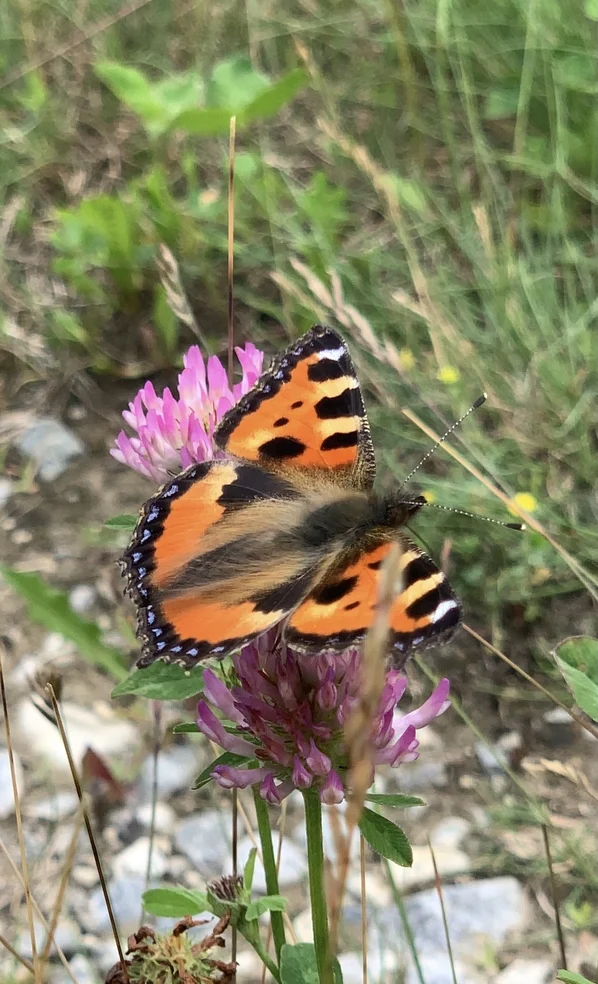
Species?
Aglais urticae
